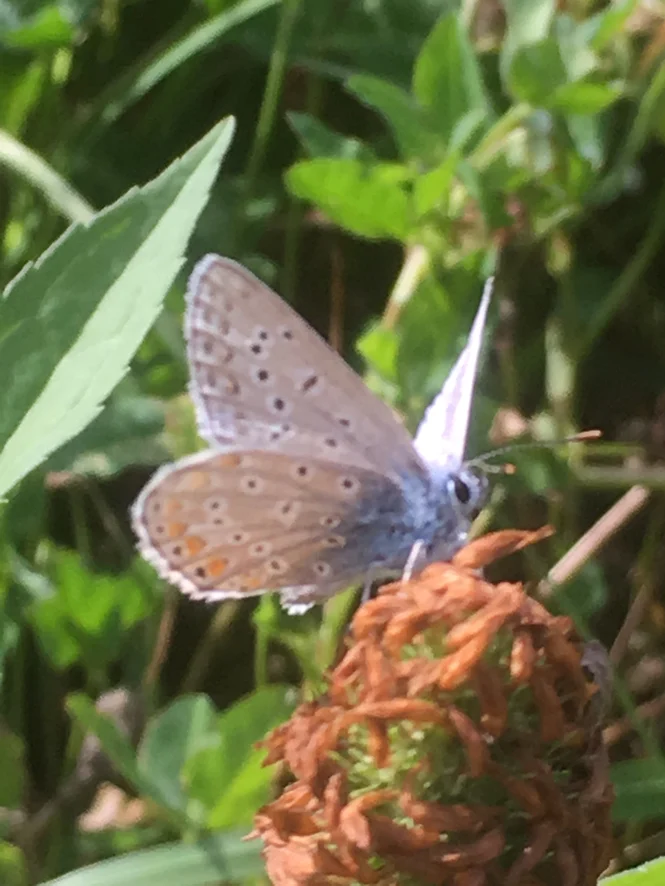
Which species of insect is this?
Polyommatus icarus
